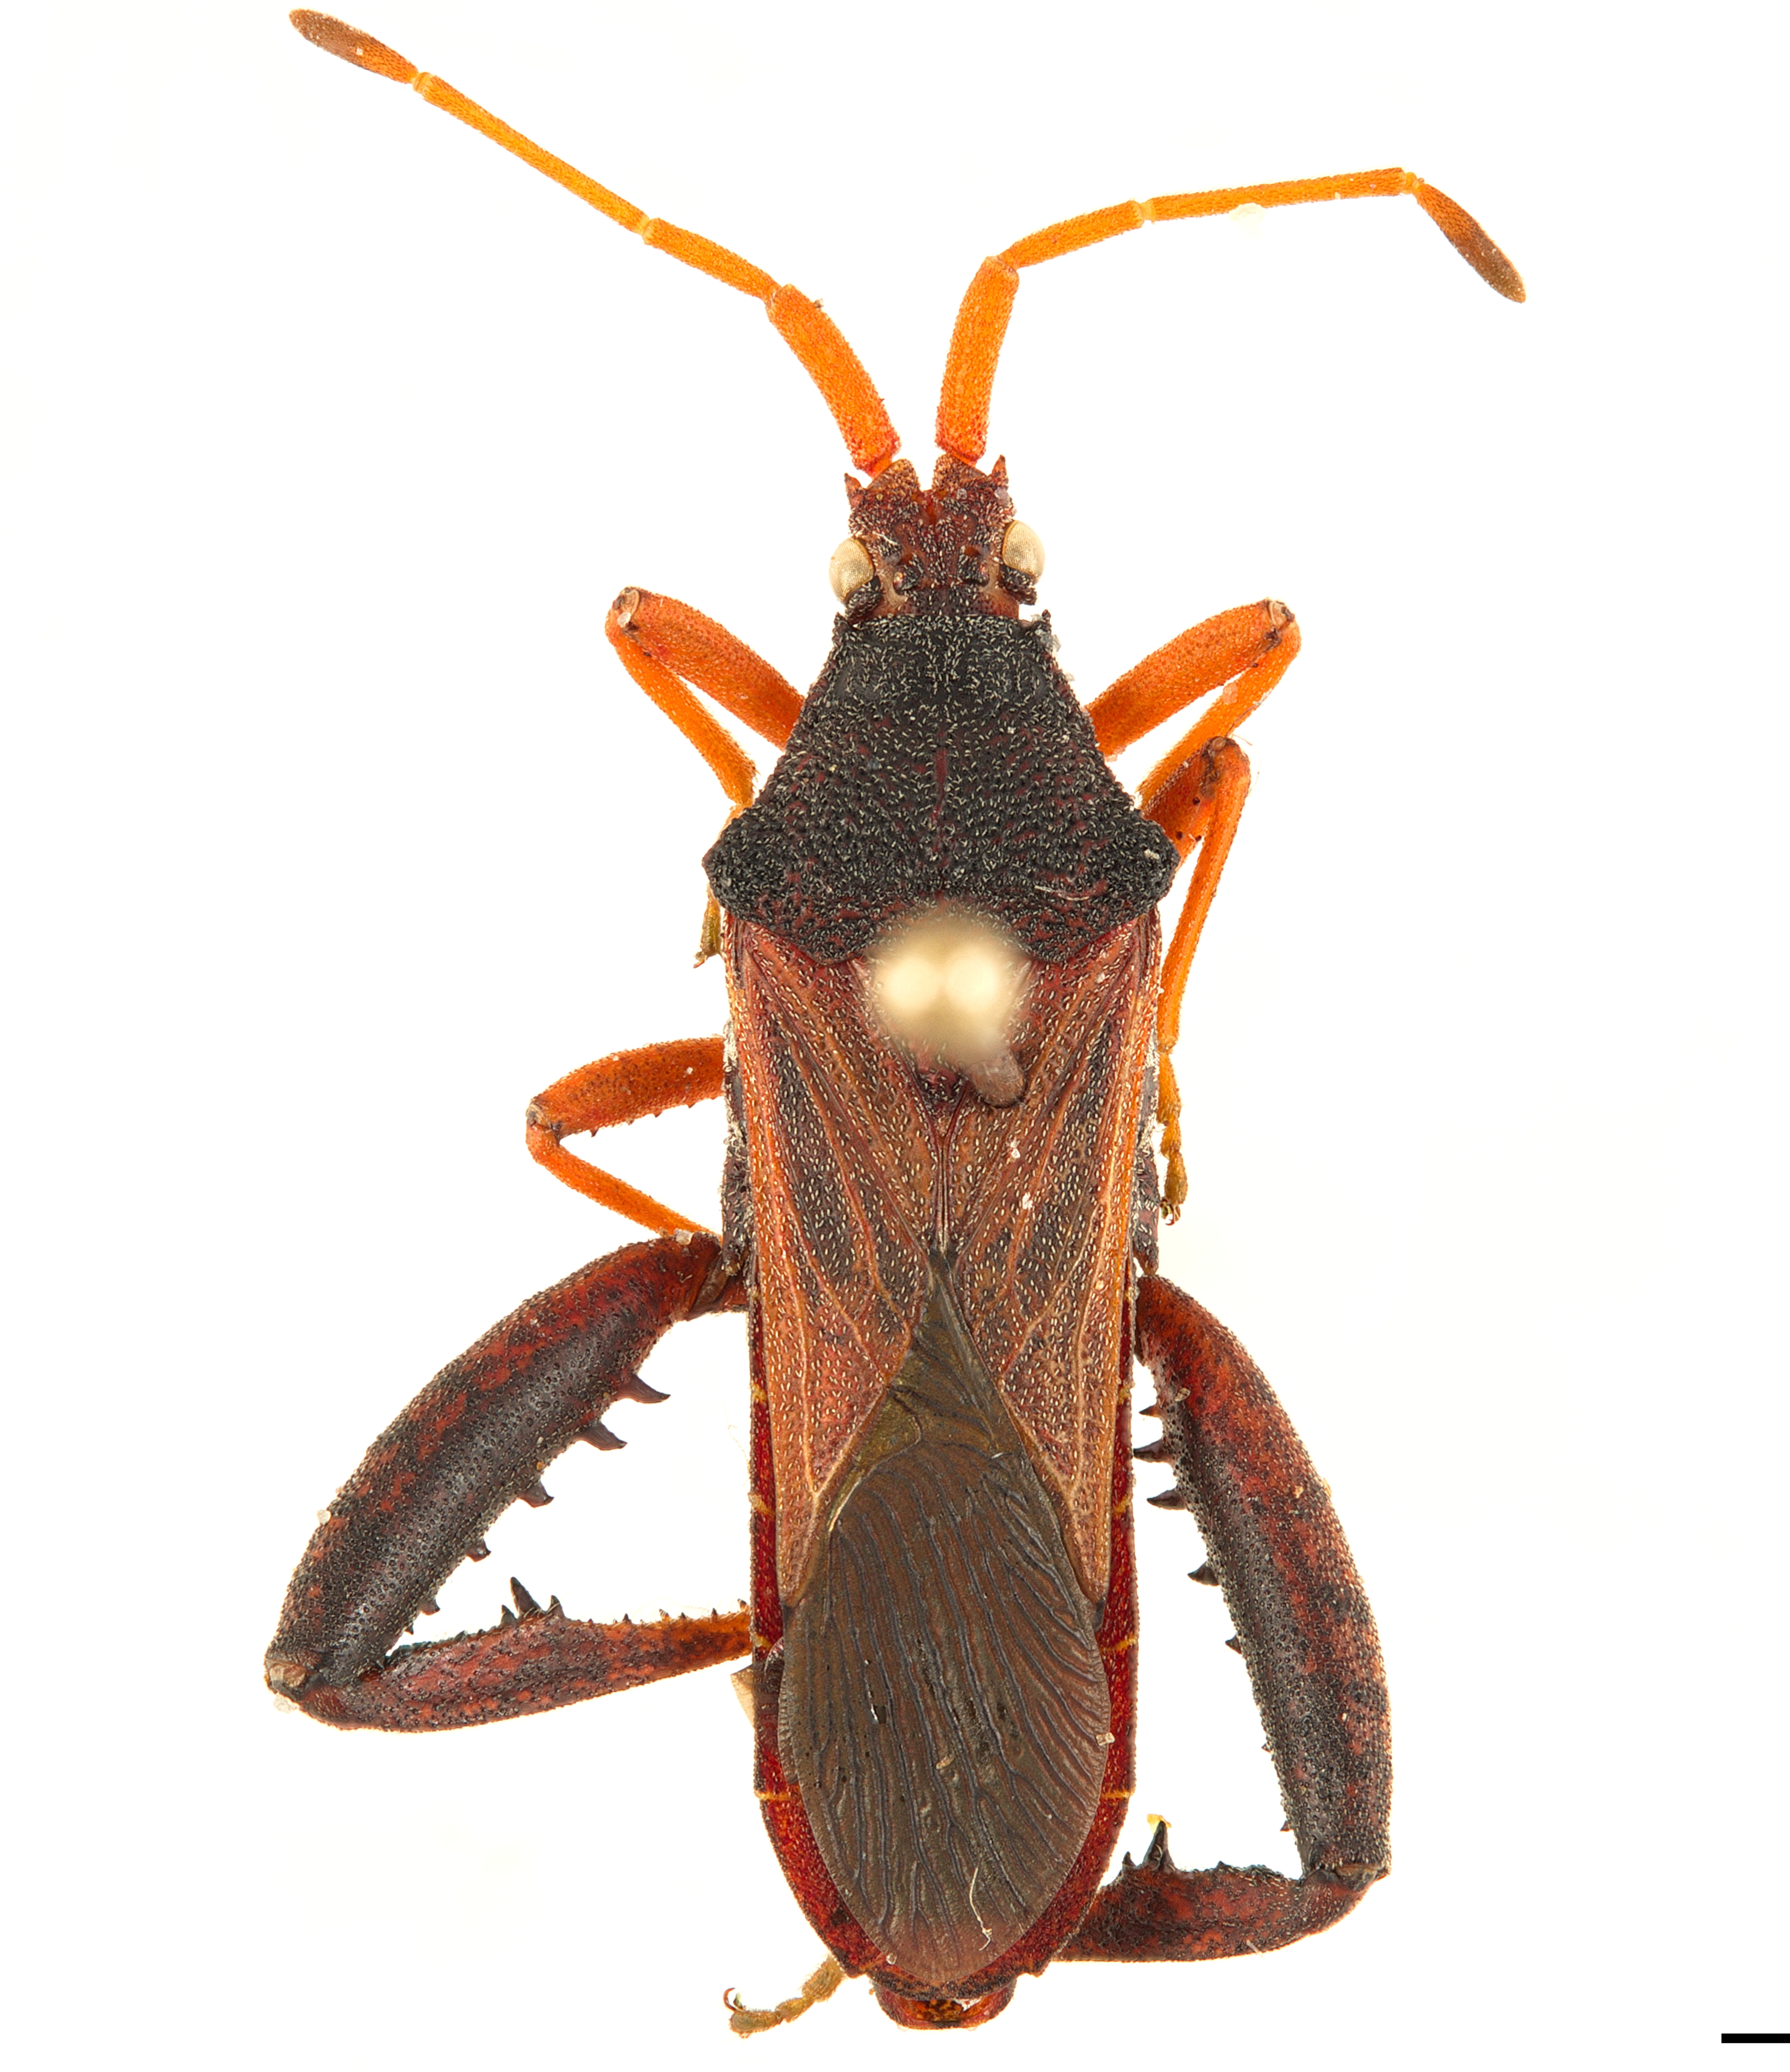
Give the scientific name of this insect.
Dersagrena subfoveolata
